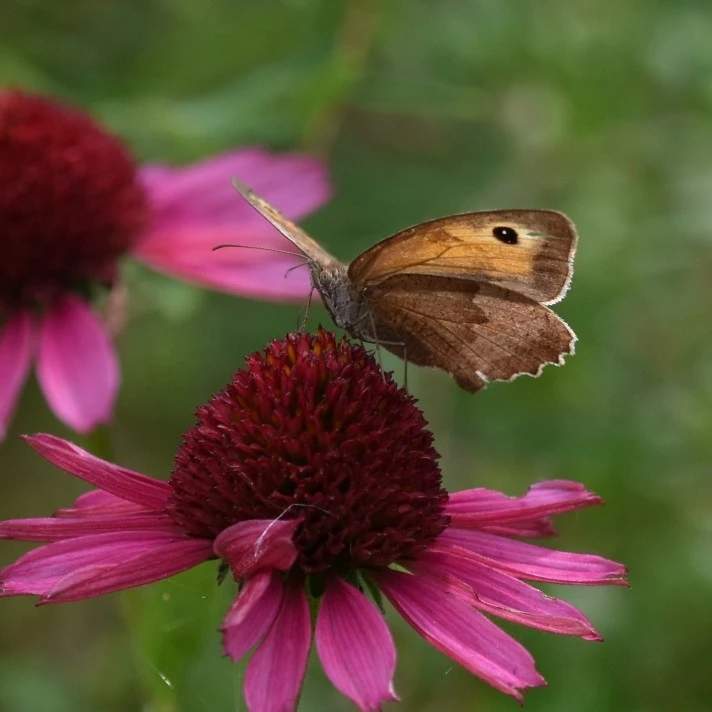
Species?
Maniola jurtina
